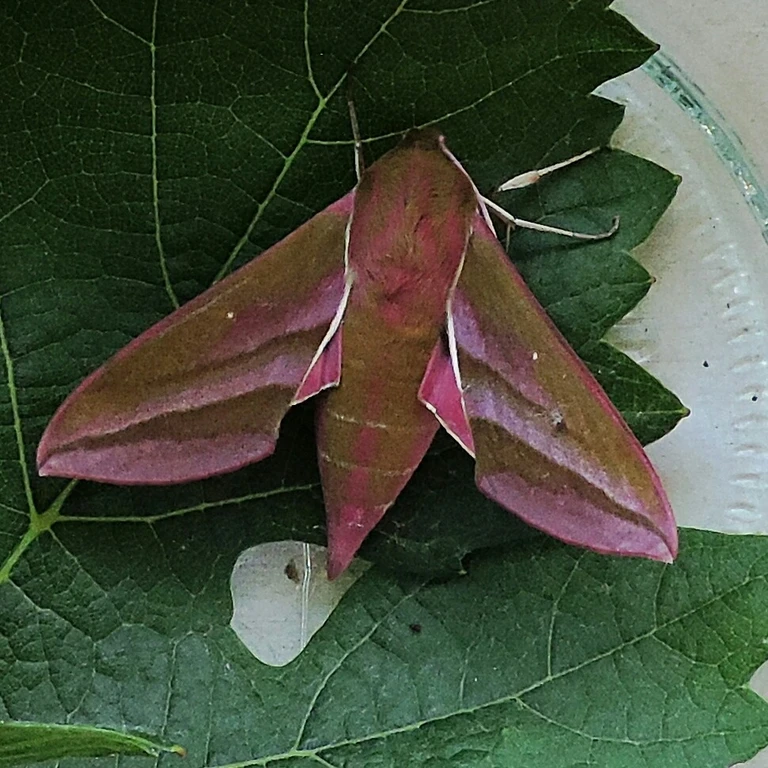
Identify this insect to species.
Deilephila elpenor
